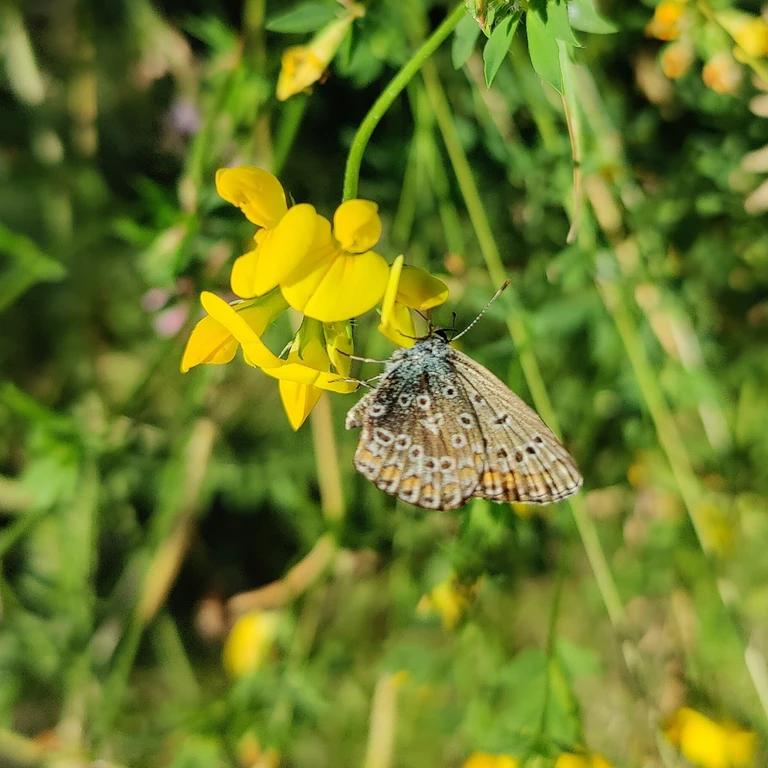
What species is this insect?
Polyommatus icarus
